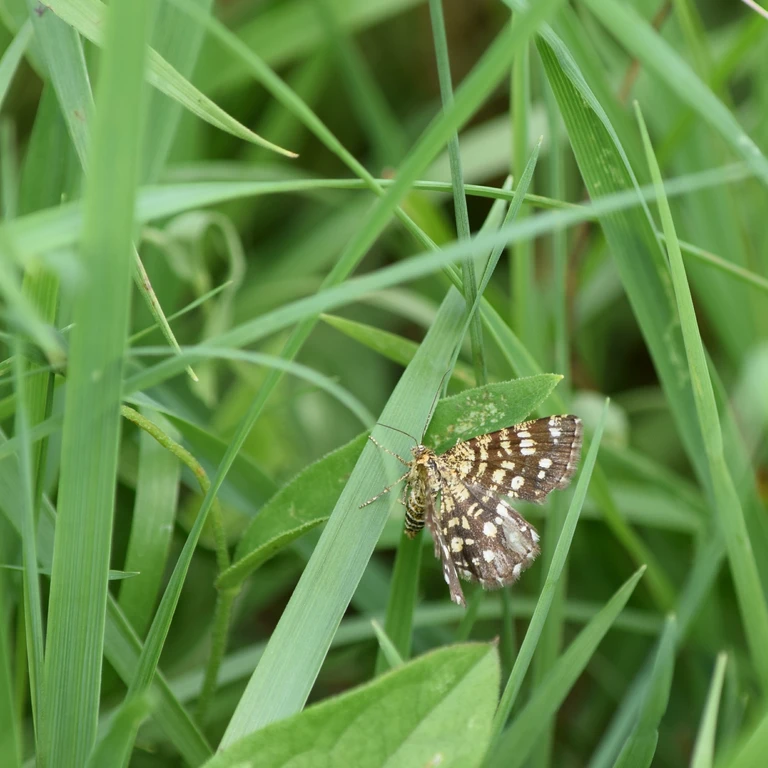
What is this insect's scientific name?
Chiasmia clathrata
